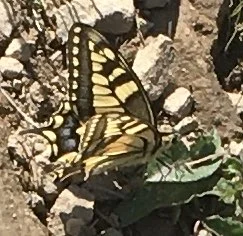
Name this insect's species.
Papilio machaon
